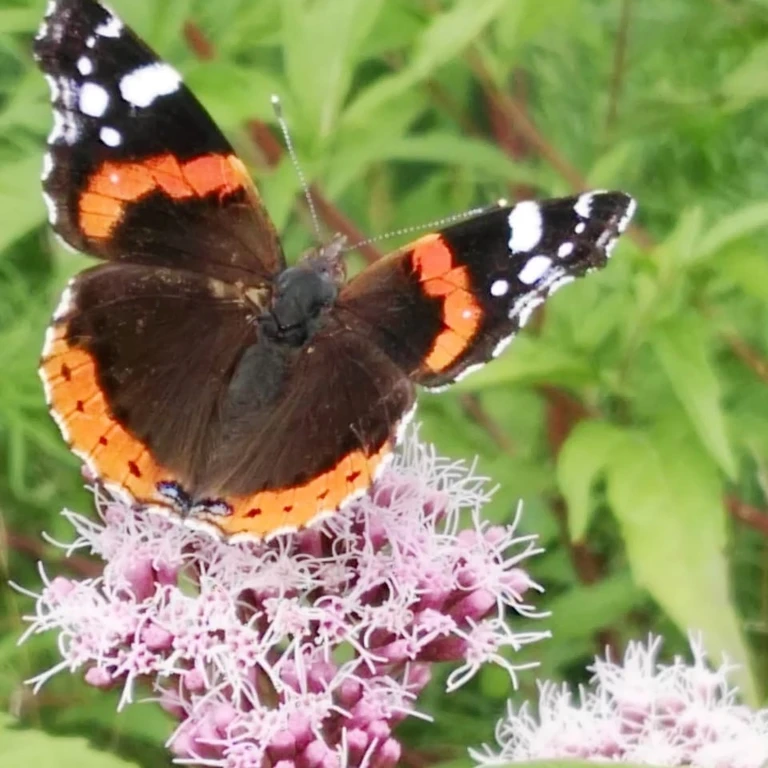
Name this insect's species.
Vanessa atalanta
